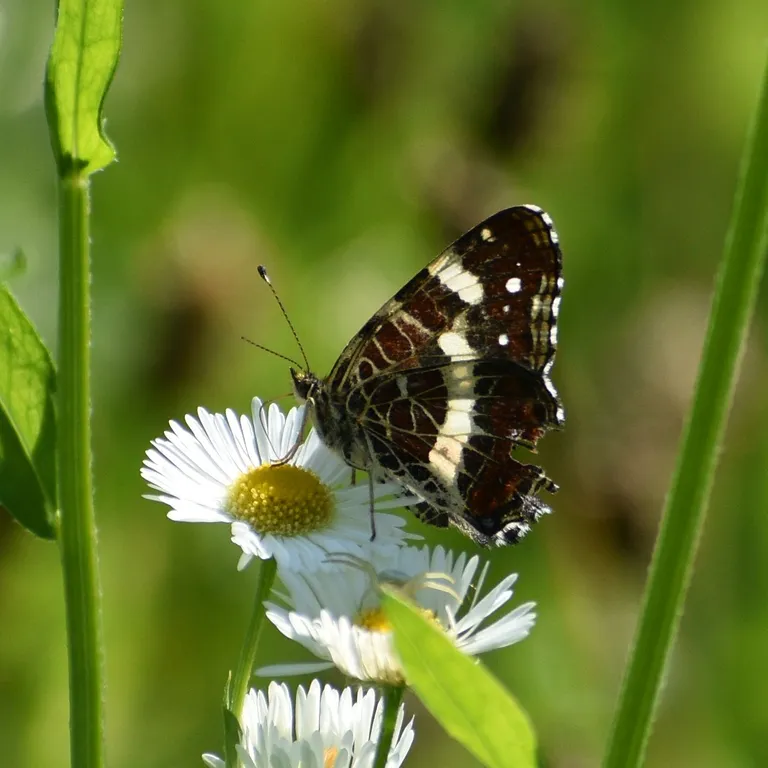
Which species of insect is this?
Araschnia levana
